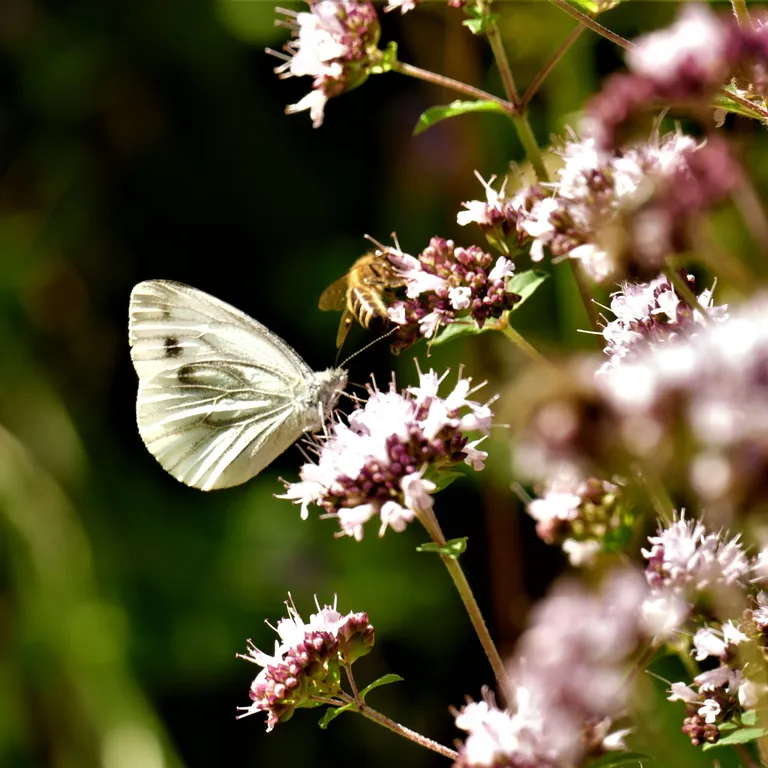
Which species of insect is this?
Pieris napi
